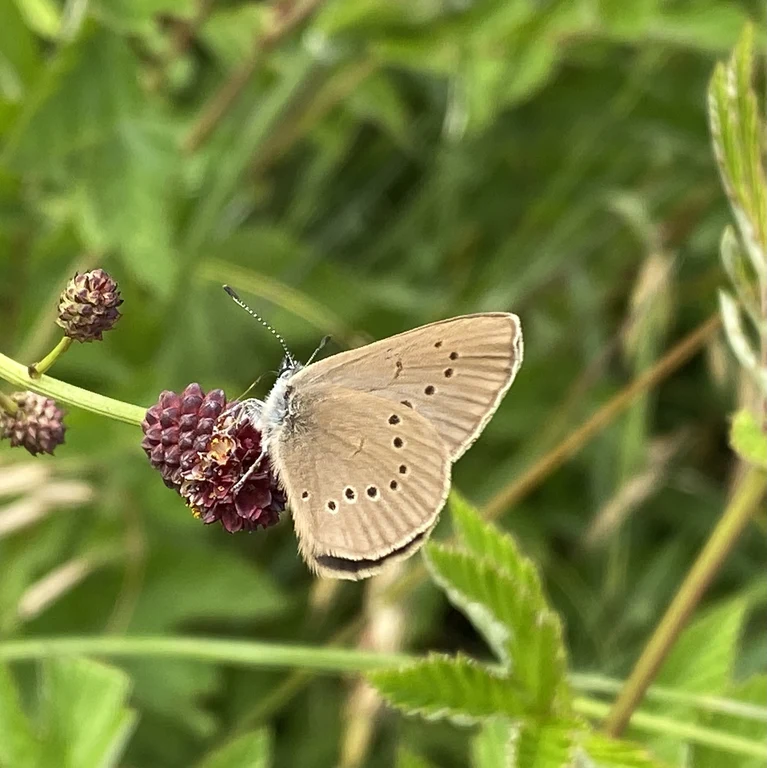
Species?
Phengaris nausithous (also Maculinea nausithous)
